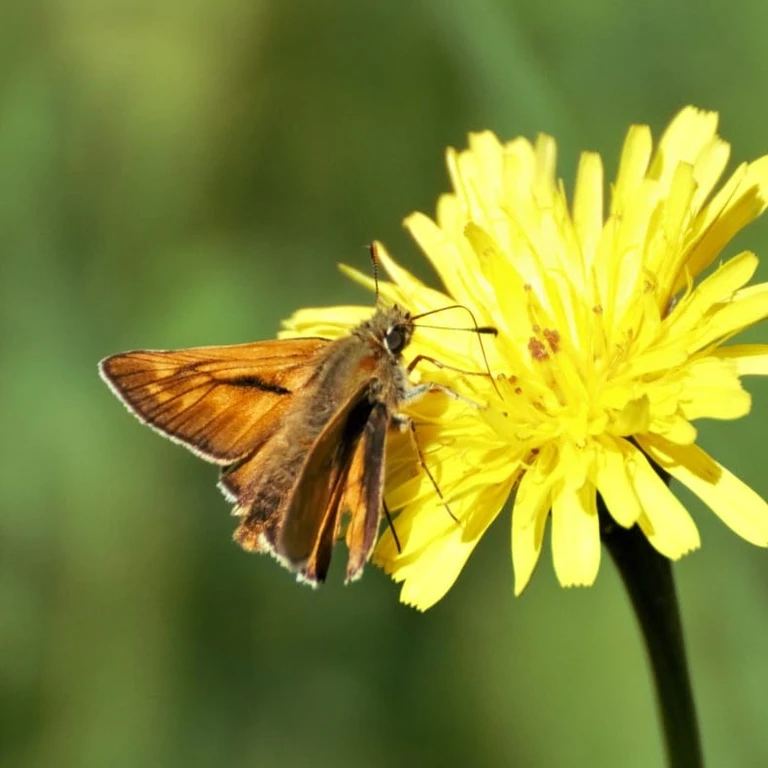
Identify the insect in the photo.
Ochlodes sylvanus (also Ochlodes venata)
